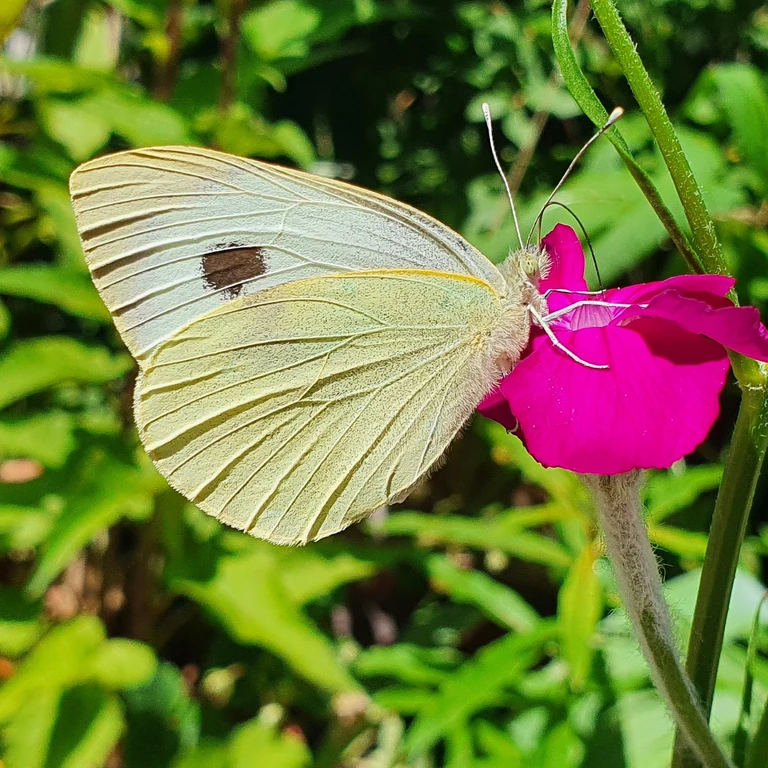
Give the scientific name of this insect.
Pieris brassicae
